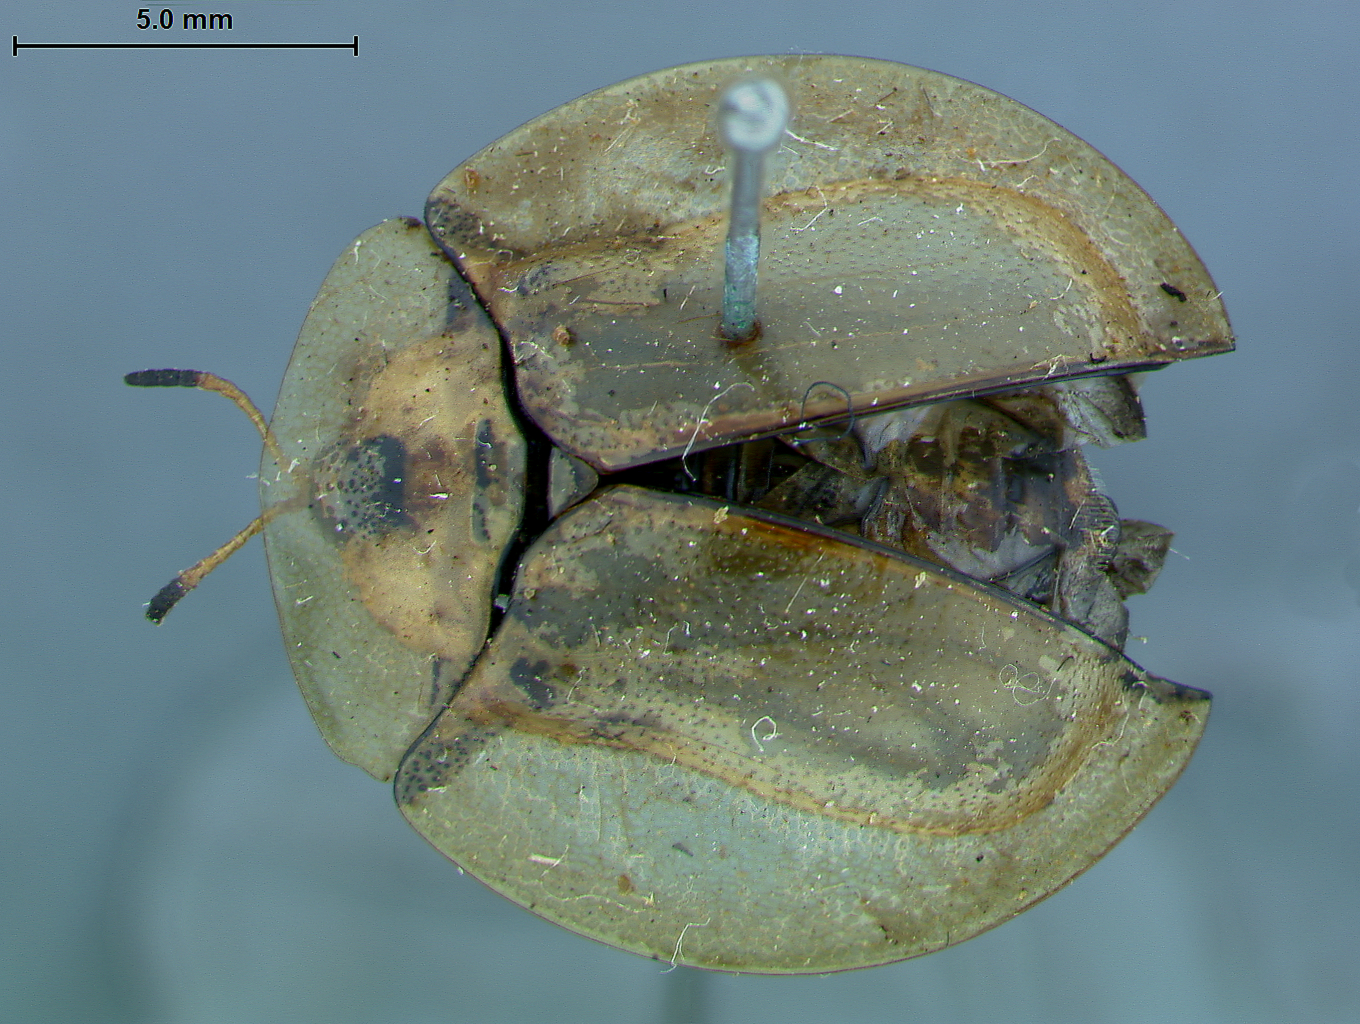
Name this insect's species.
Aspidomorpha maculicolis
